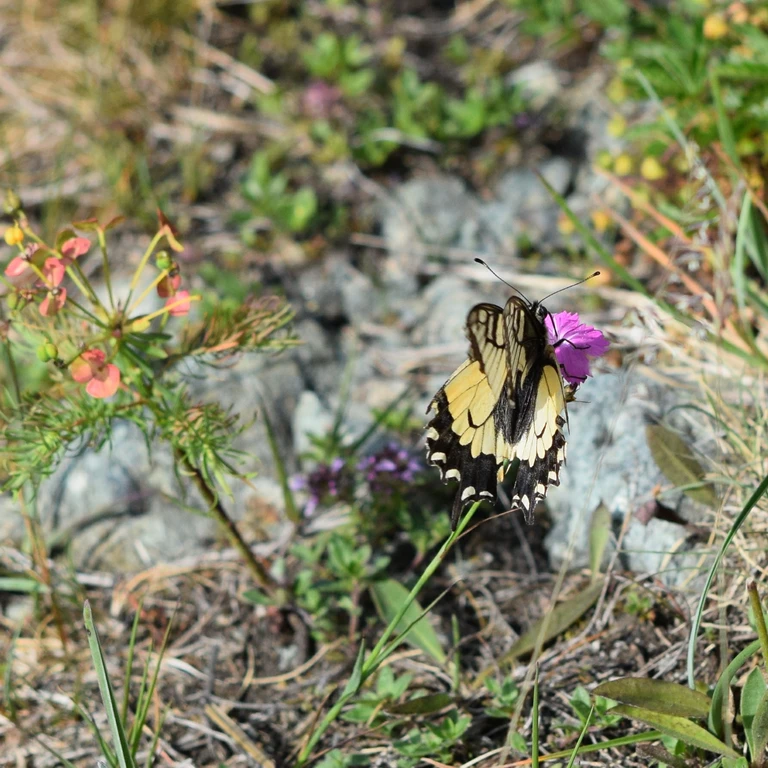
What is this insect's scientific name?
Papilio machaon
